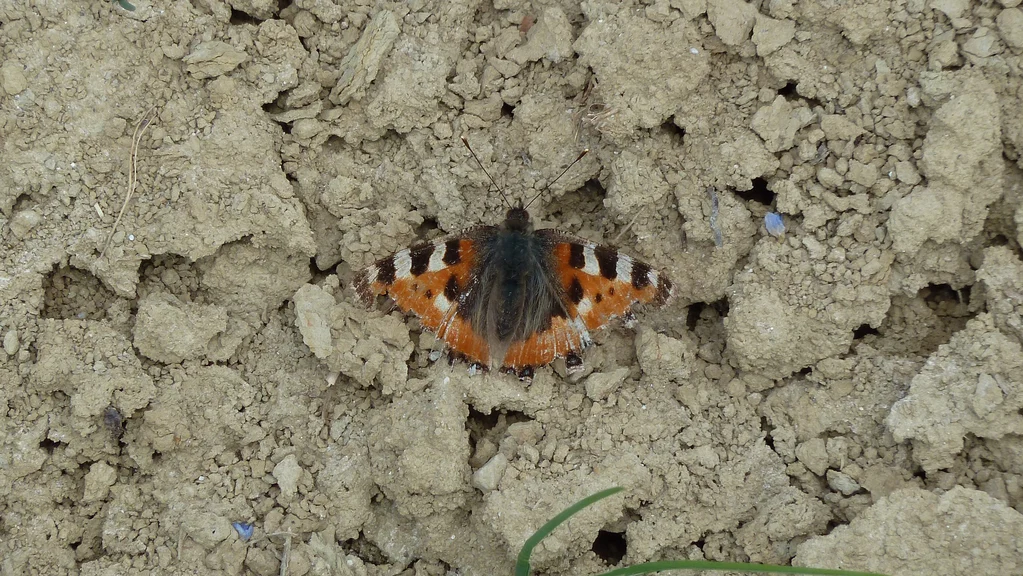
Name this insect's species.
Aglais urticae
